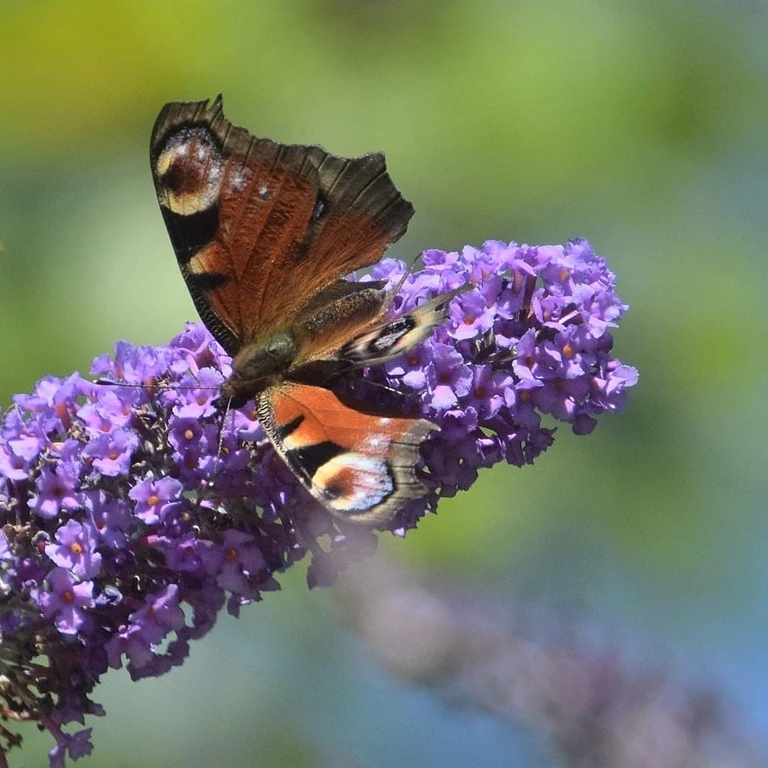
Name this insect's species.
Aglais io
